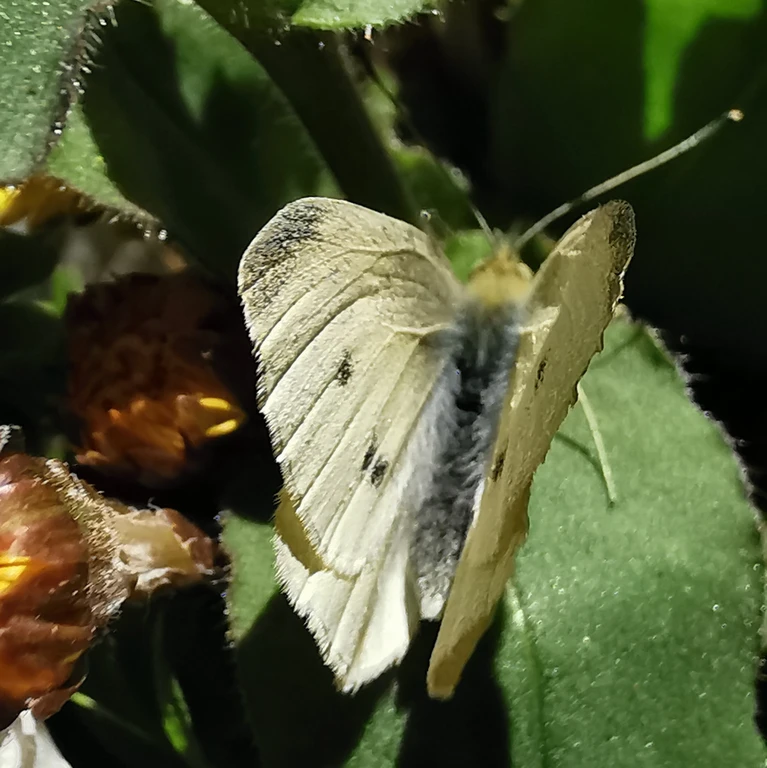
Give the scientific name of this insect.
Pieris rapae
